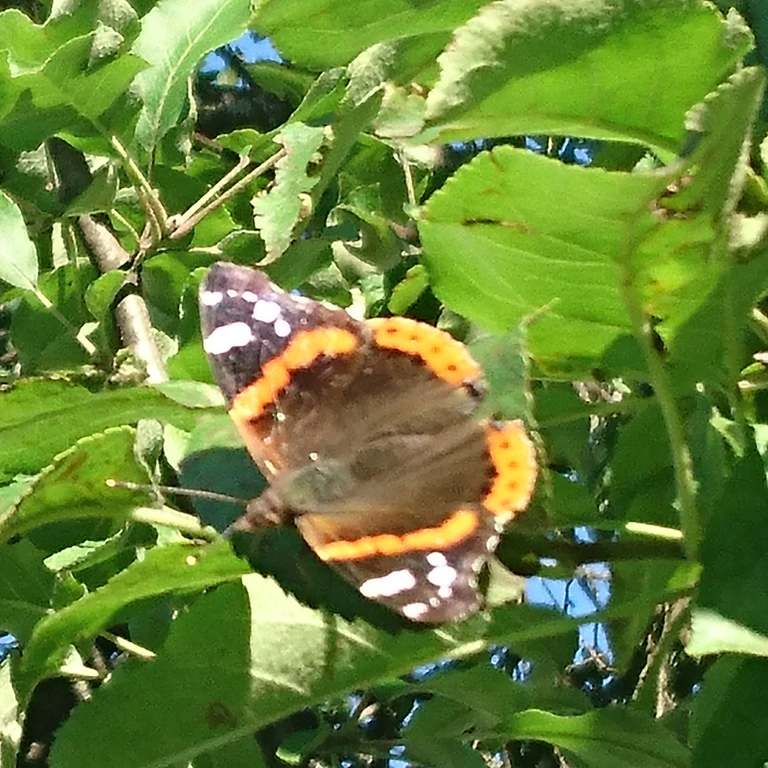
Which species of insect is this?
Vanessa atalanta
